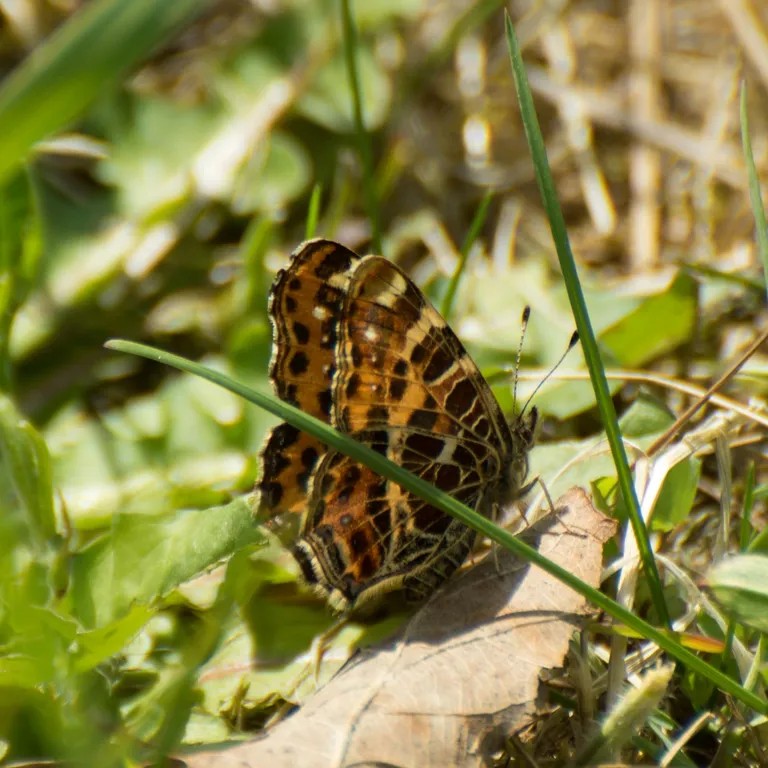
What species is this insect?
Araschnia levana
